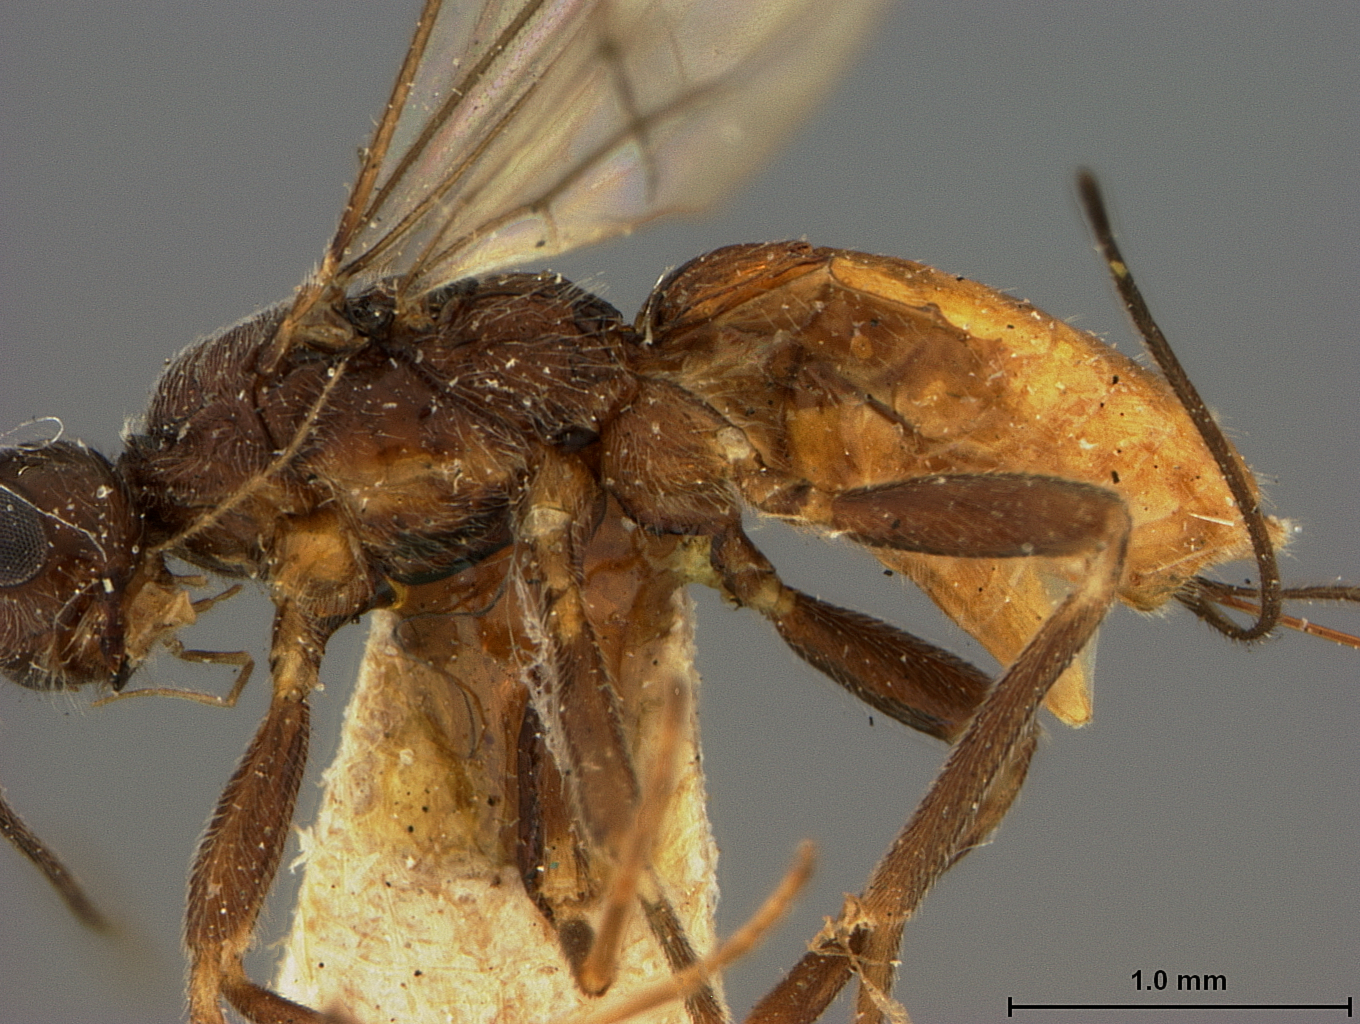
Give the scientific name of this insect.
Rhysipolis biformis
